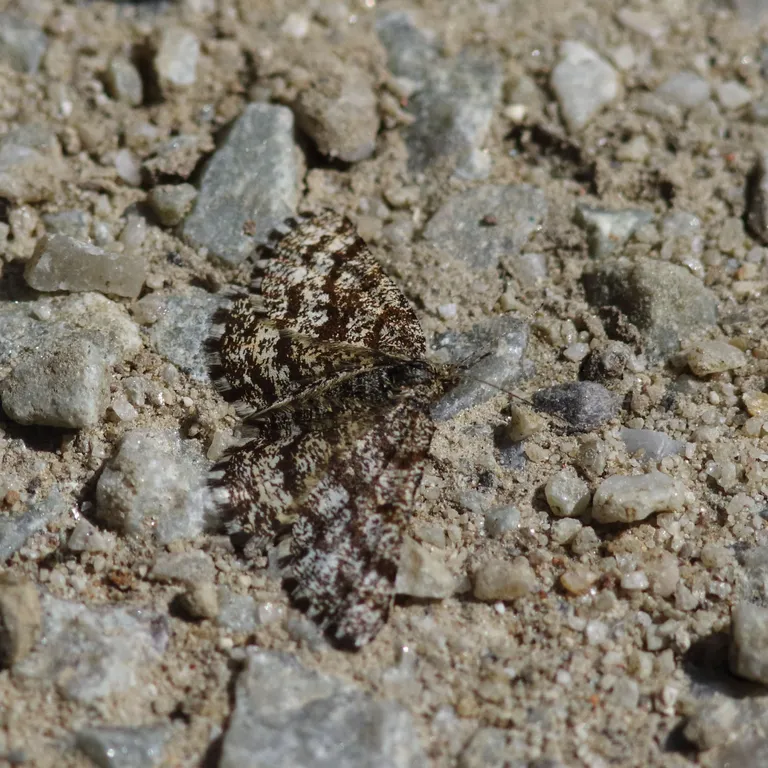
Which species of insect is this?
Ematurga atomaria
